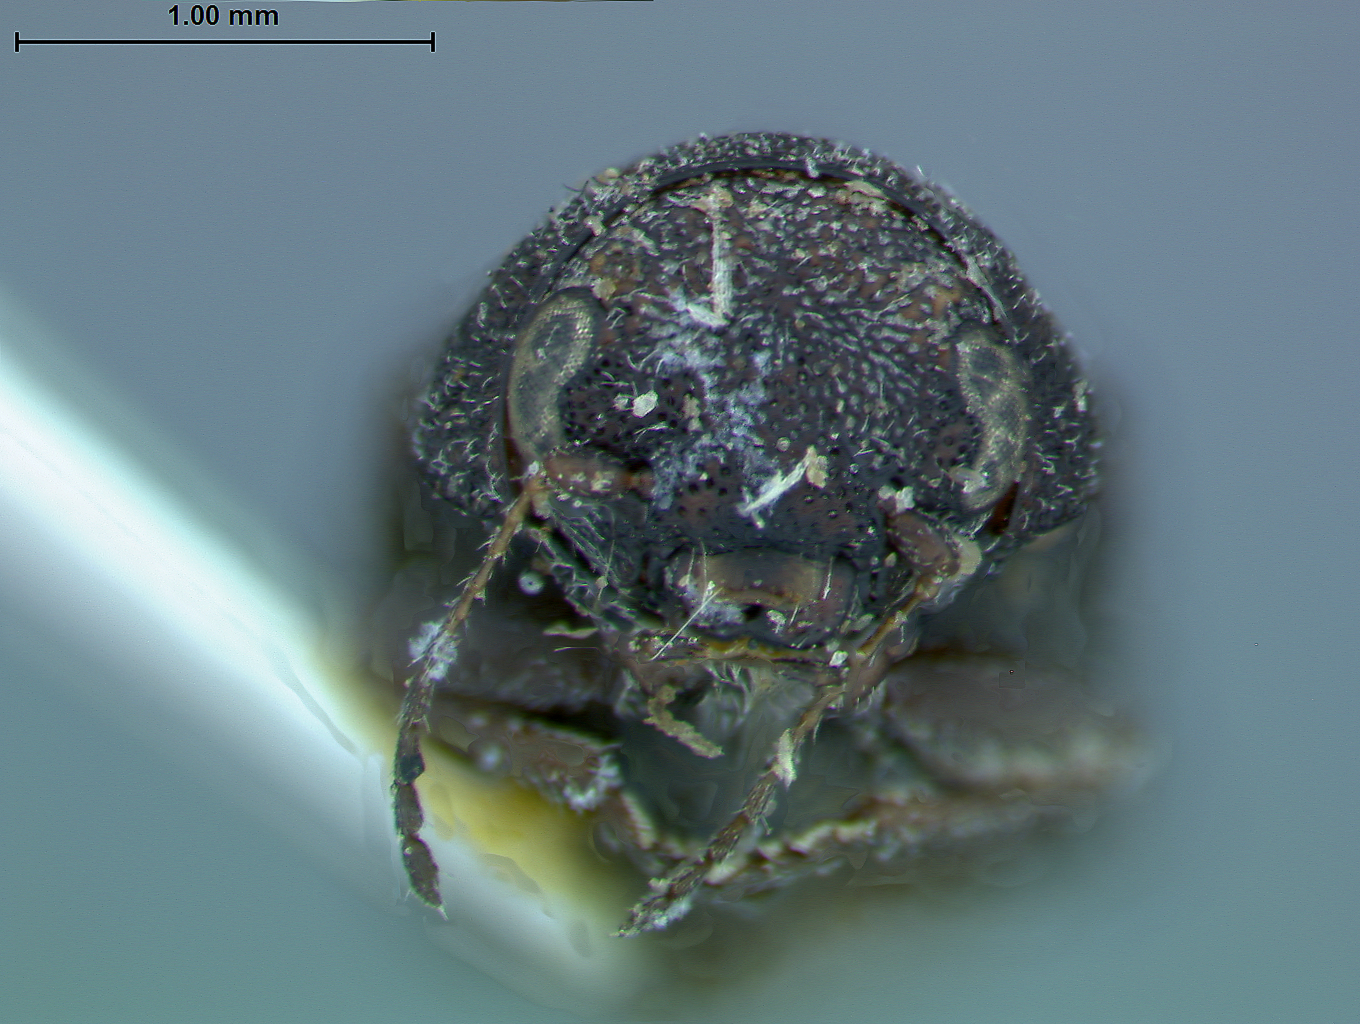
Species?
Pachybrachys microps
